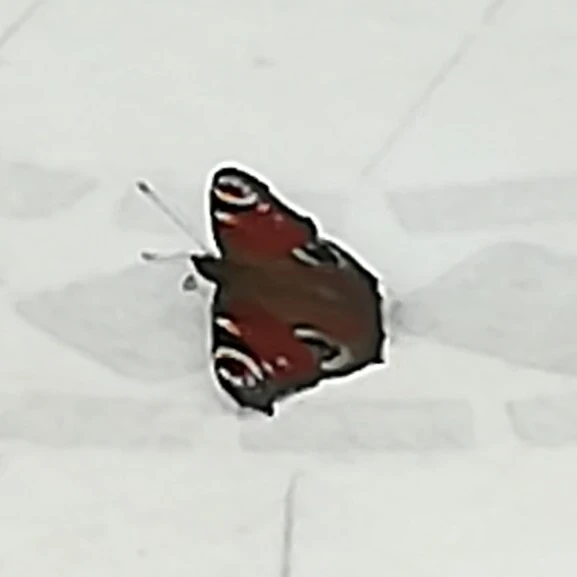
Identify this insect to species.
Aglais io
